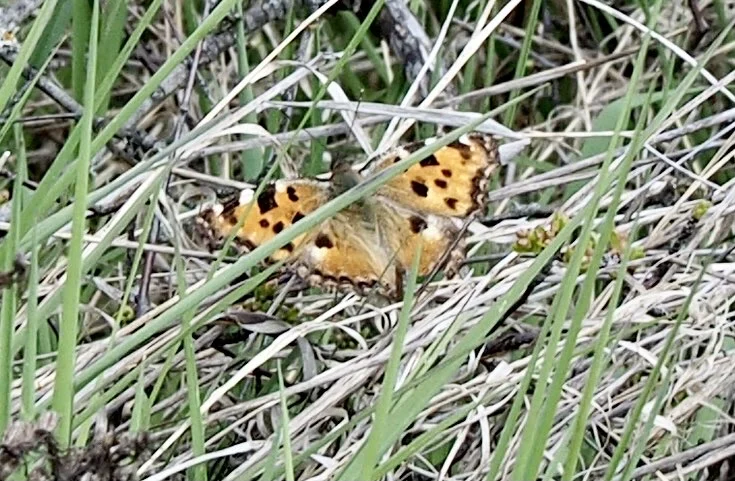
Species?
Nymphalis polychloros
